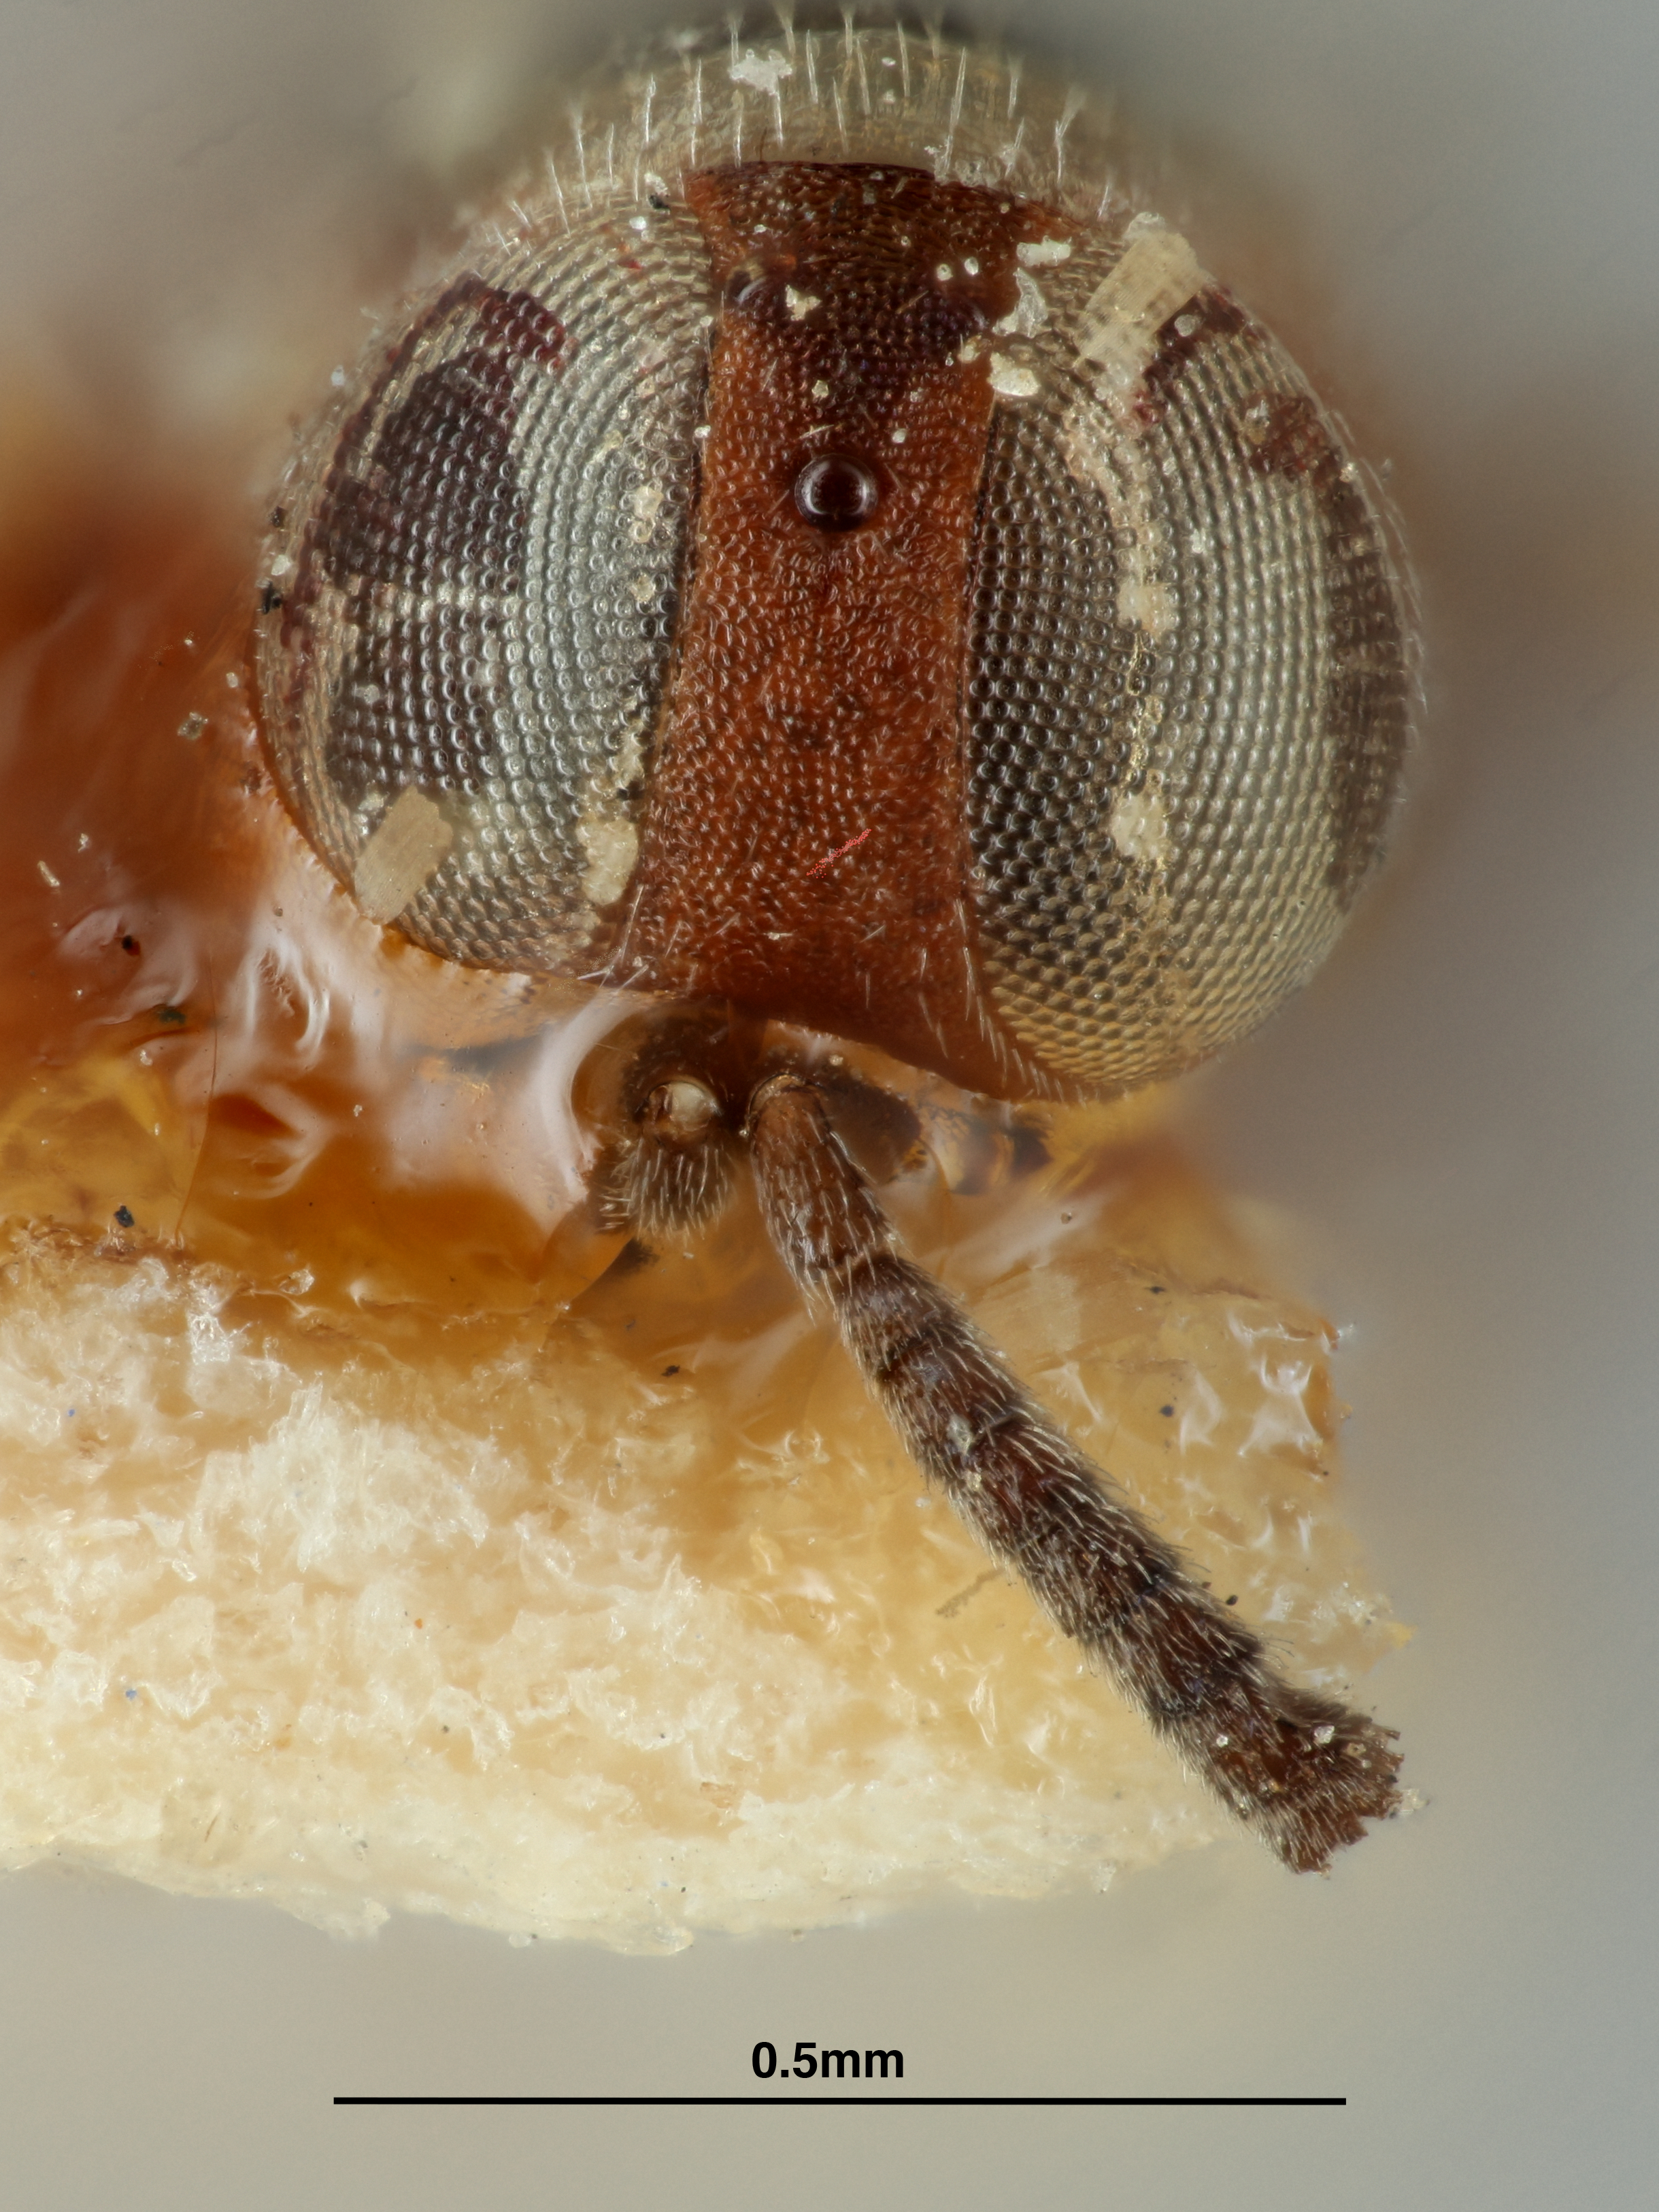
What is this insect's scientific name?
Homalotylus similis
